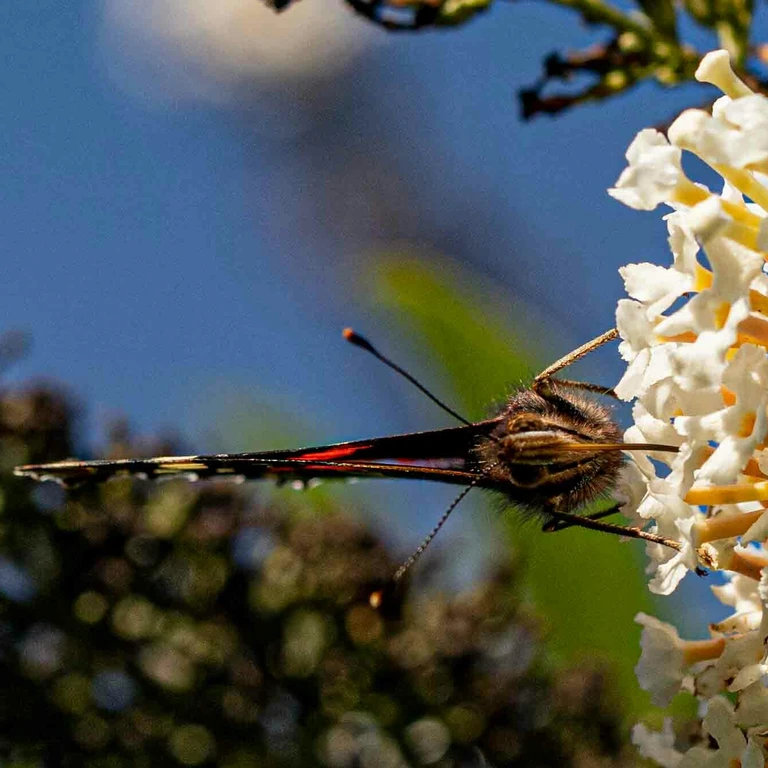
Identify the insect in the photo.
Vanessa atalanta
